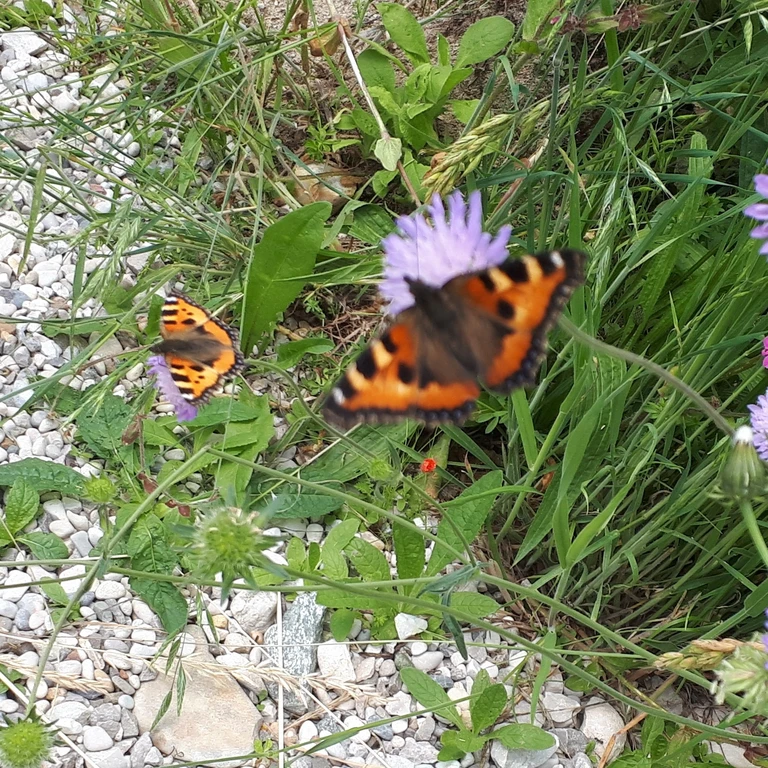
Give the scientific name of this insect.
Aglais urticae
